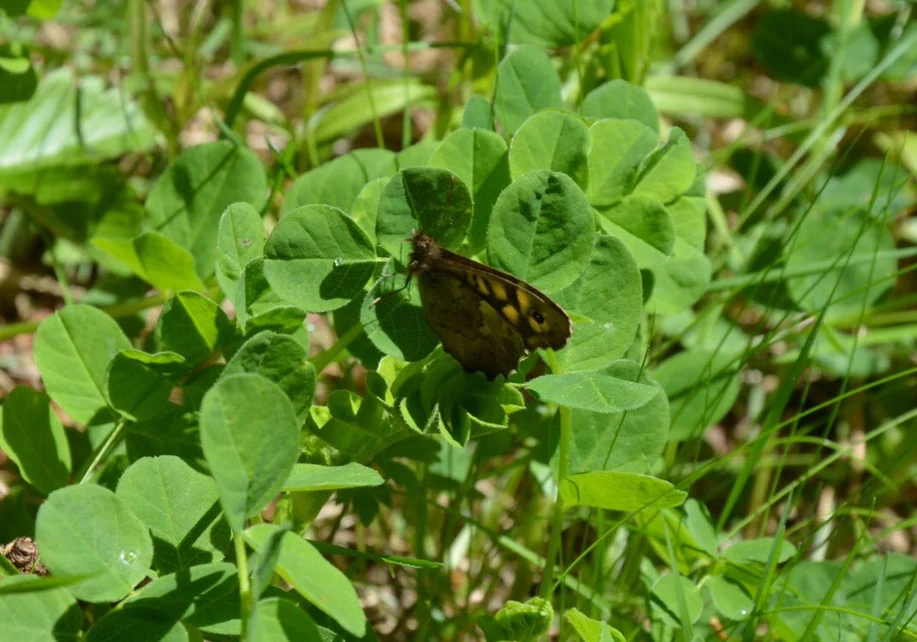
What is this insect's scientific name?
Pararge aegeria
